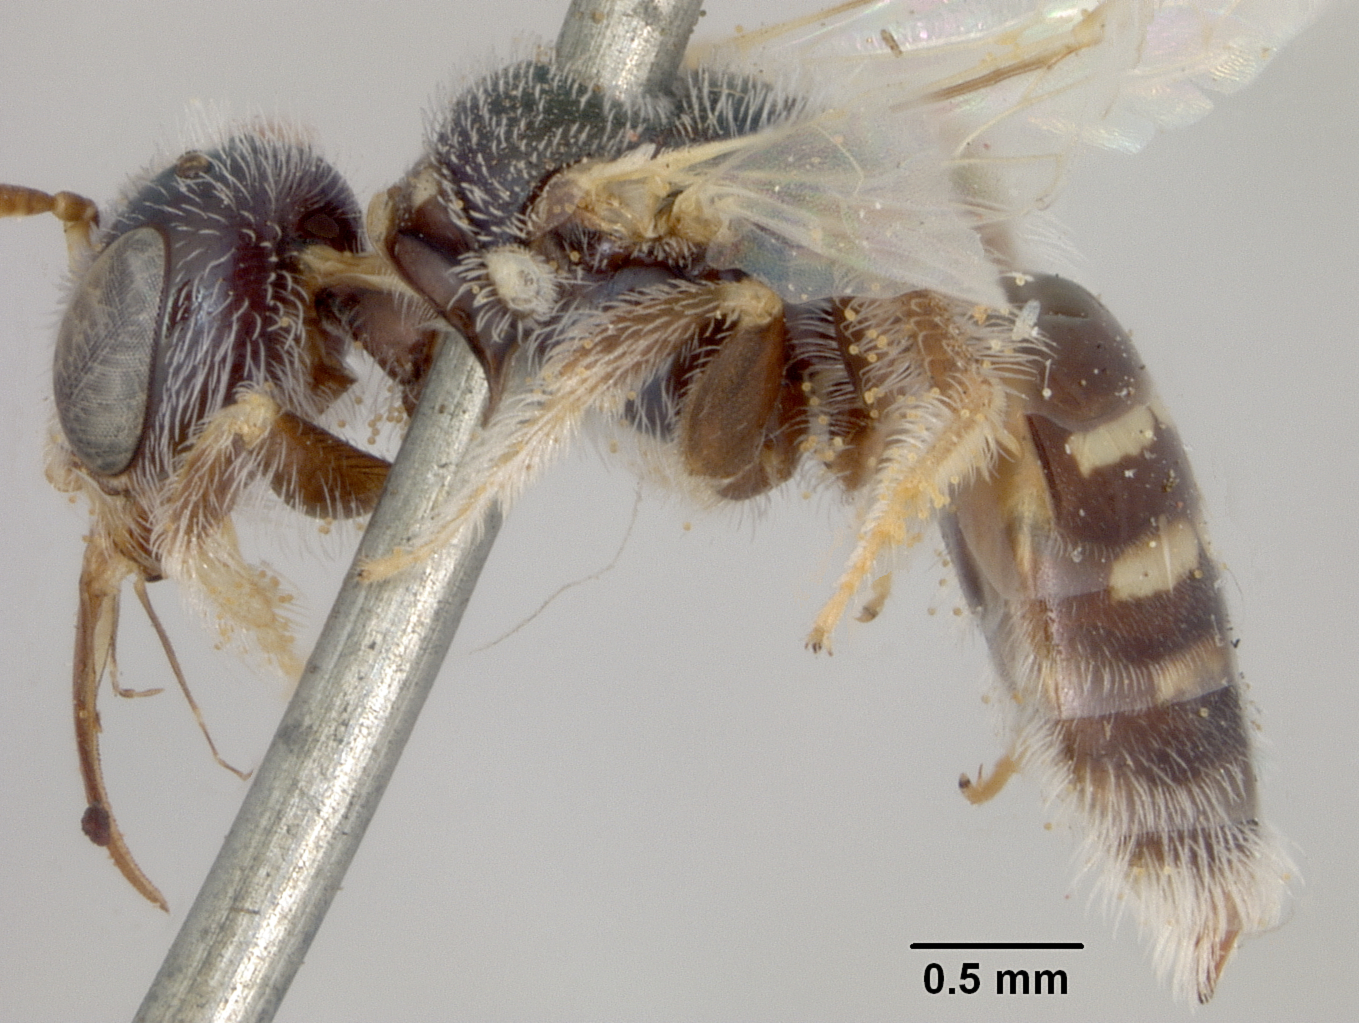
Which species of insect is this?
Perdita heterothecae
